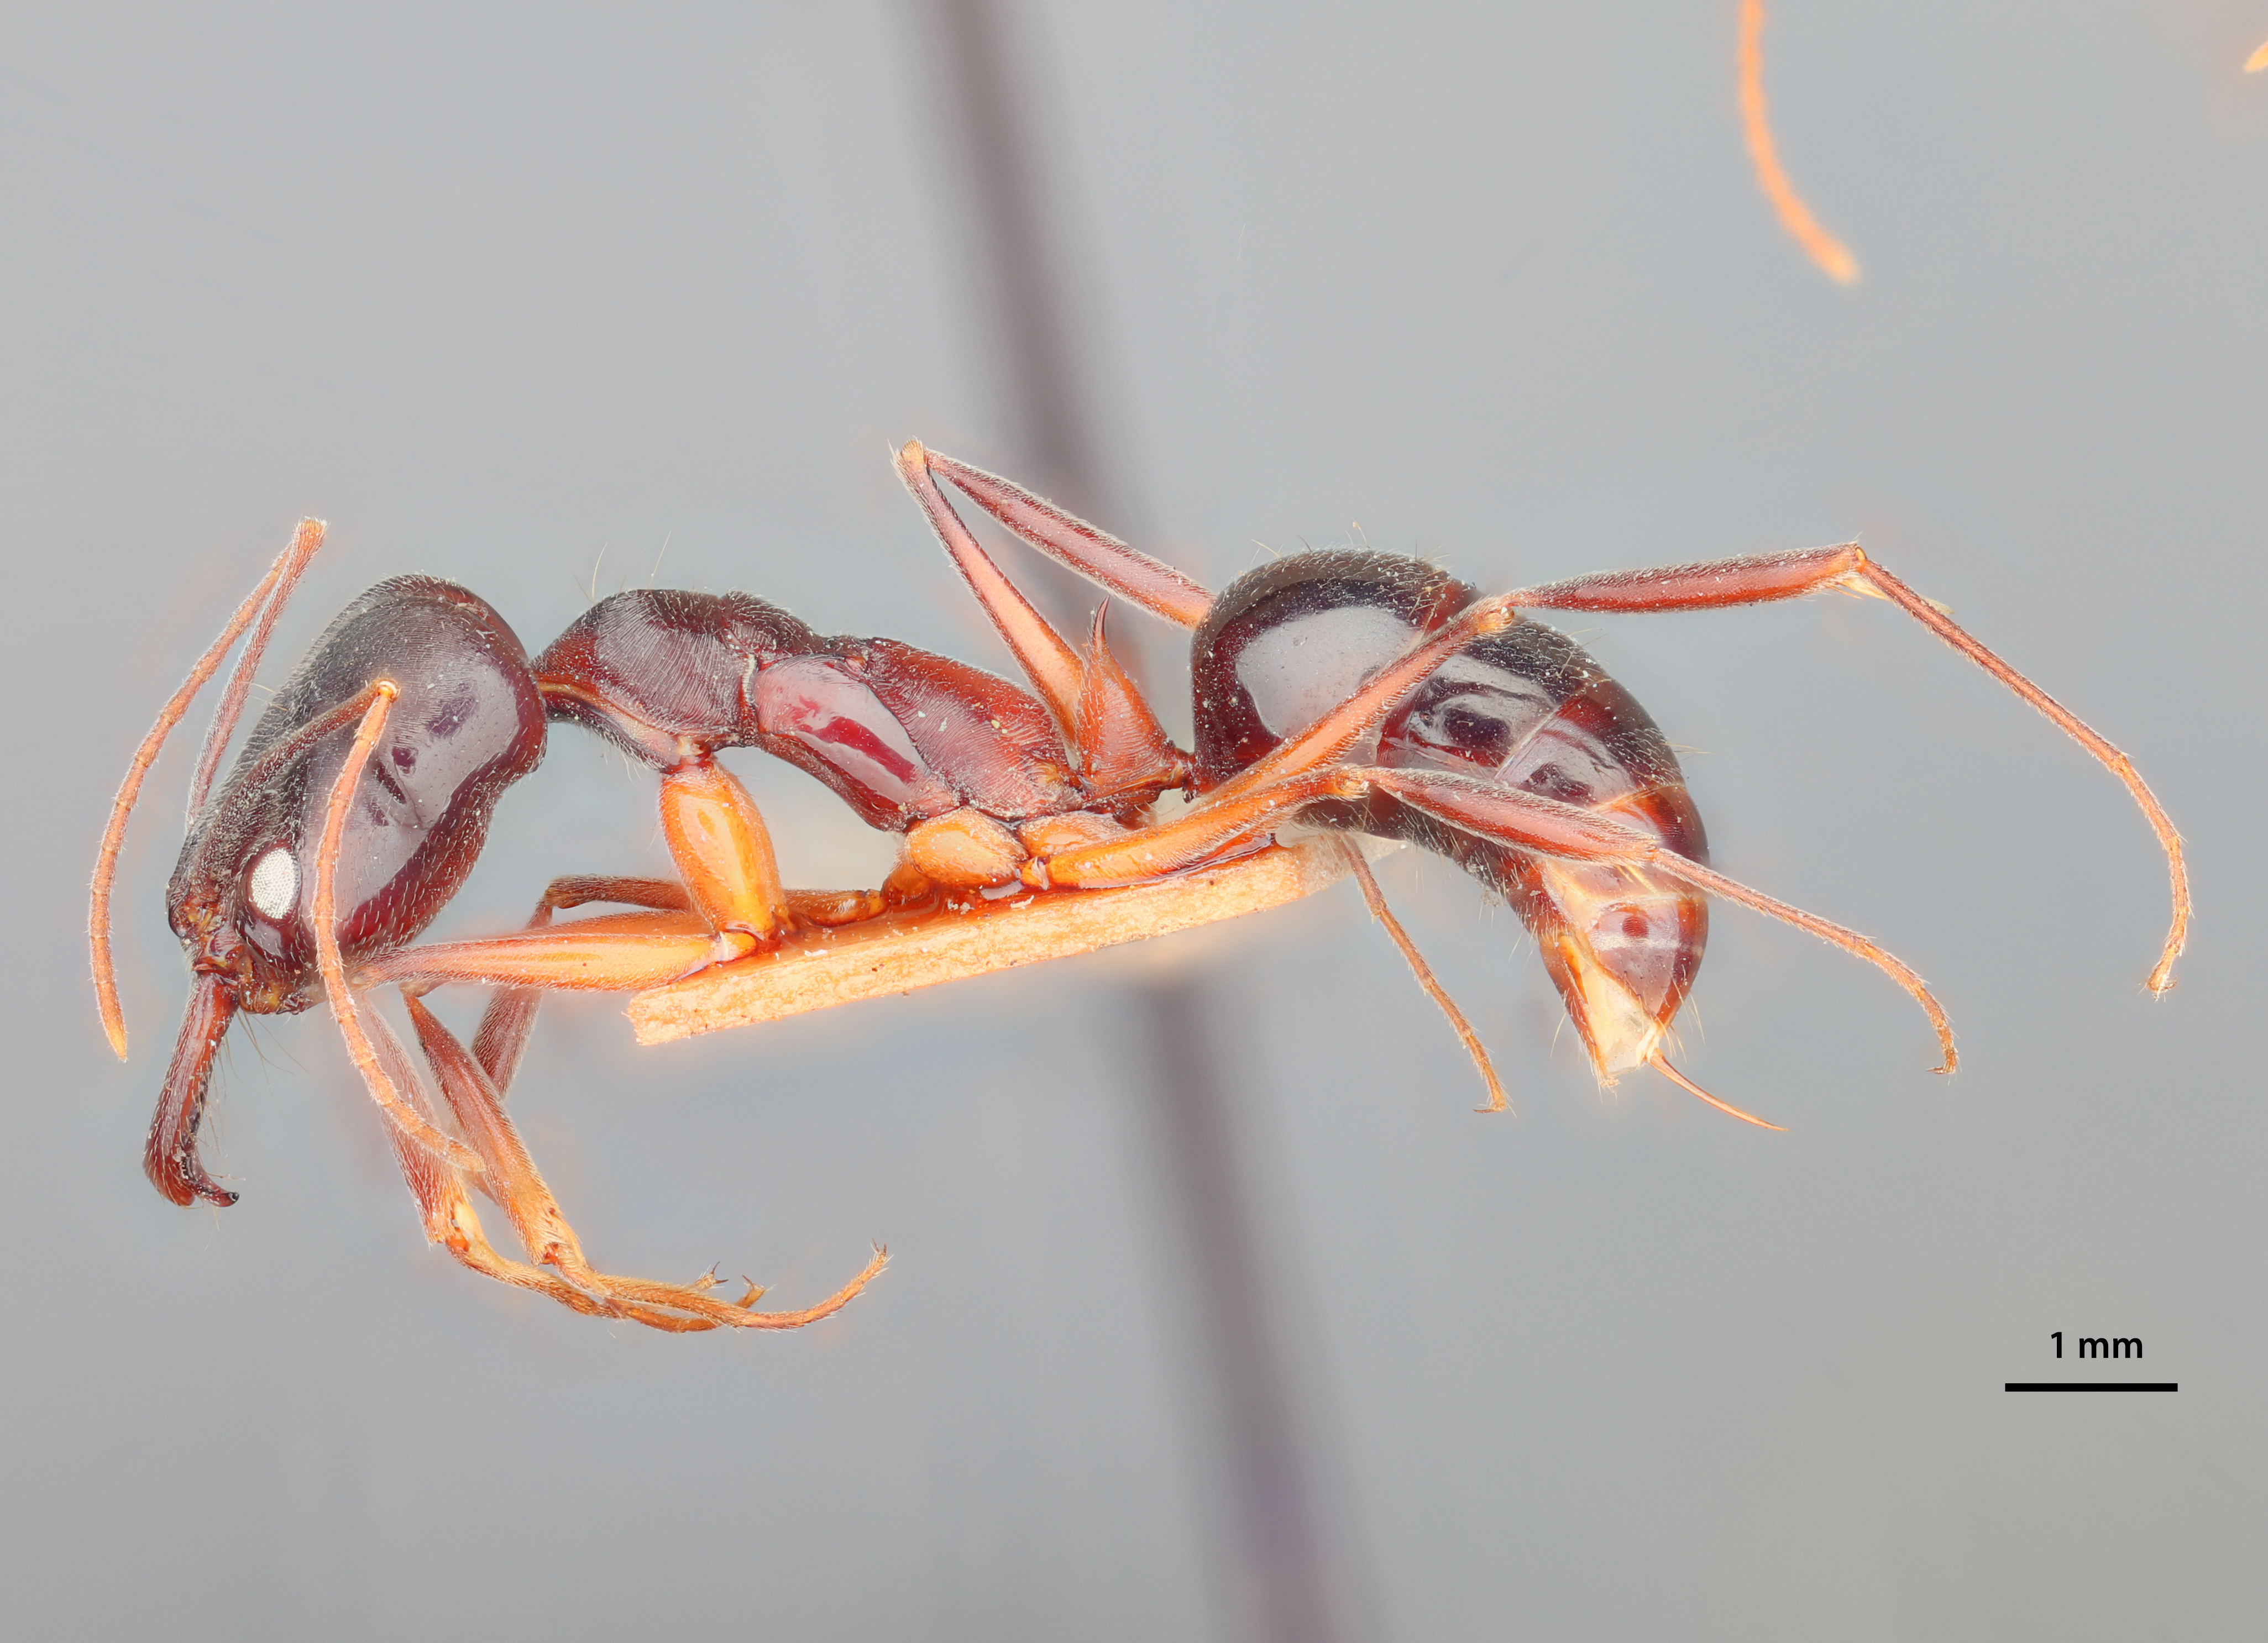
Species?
Odontomachus haematoda
